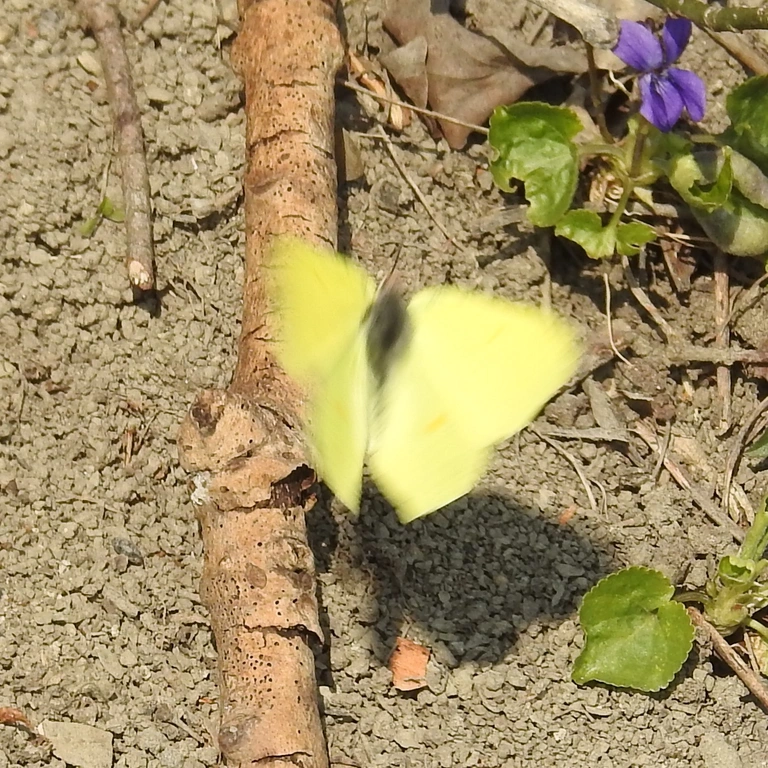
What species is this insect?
Gonepteryx rhamni
